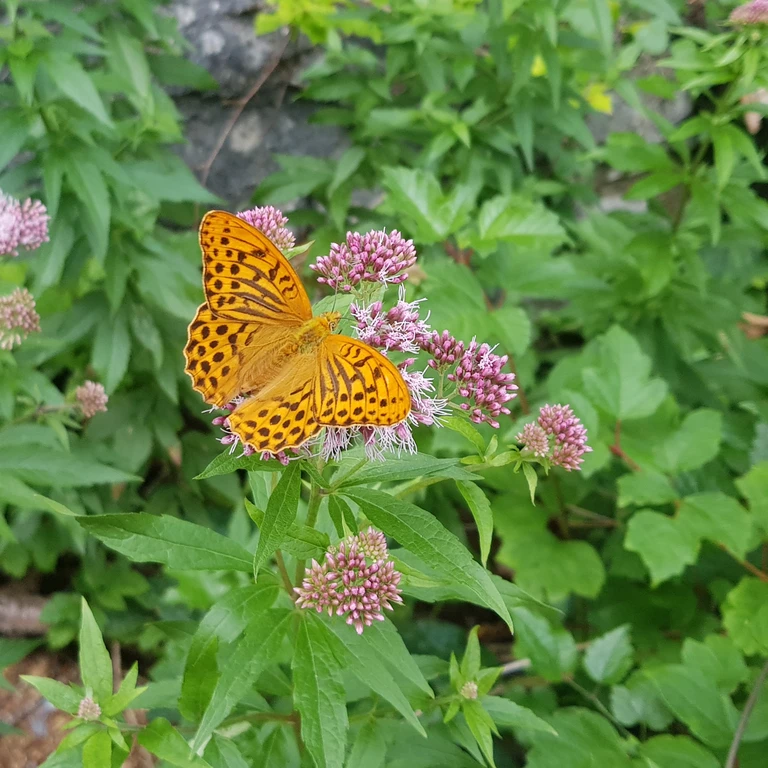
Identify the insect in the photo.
Argynnis paphia
